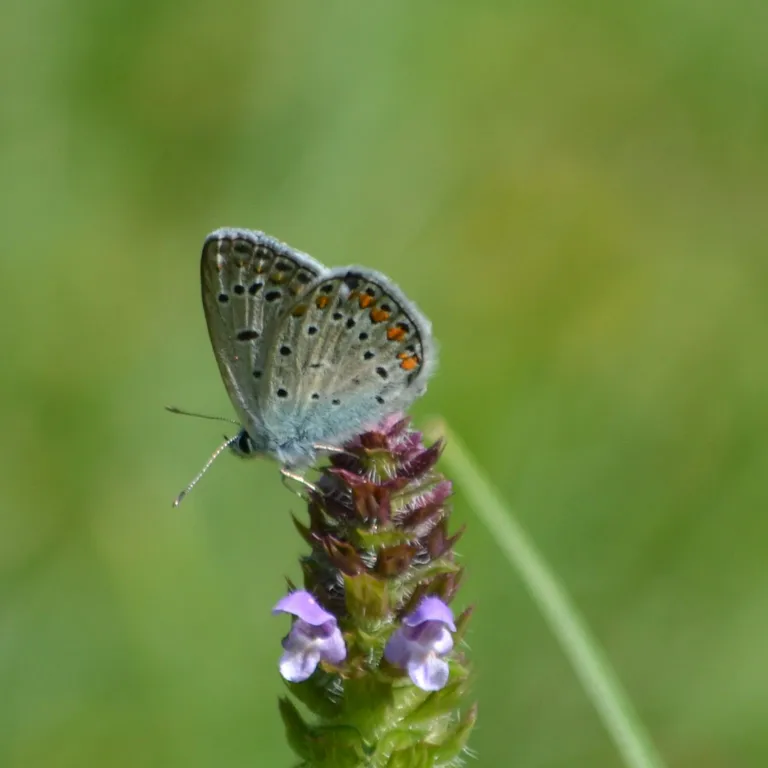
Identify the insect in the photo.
Polyommatus icarus
